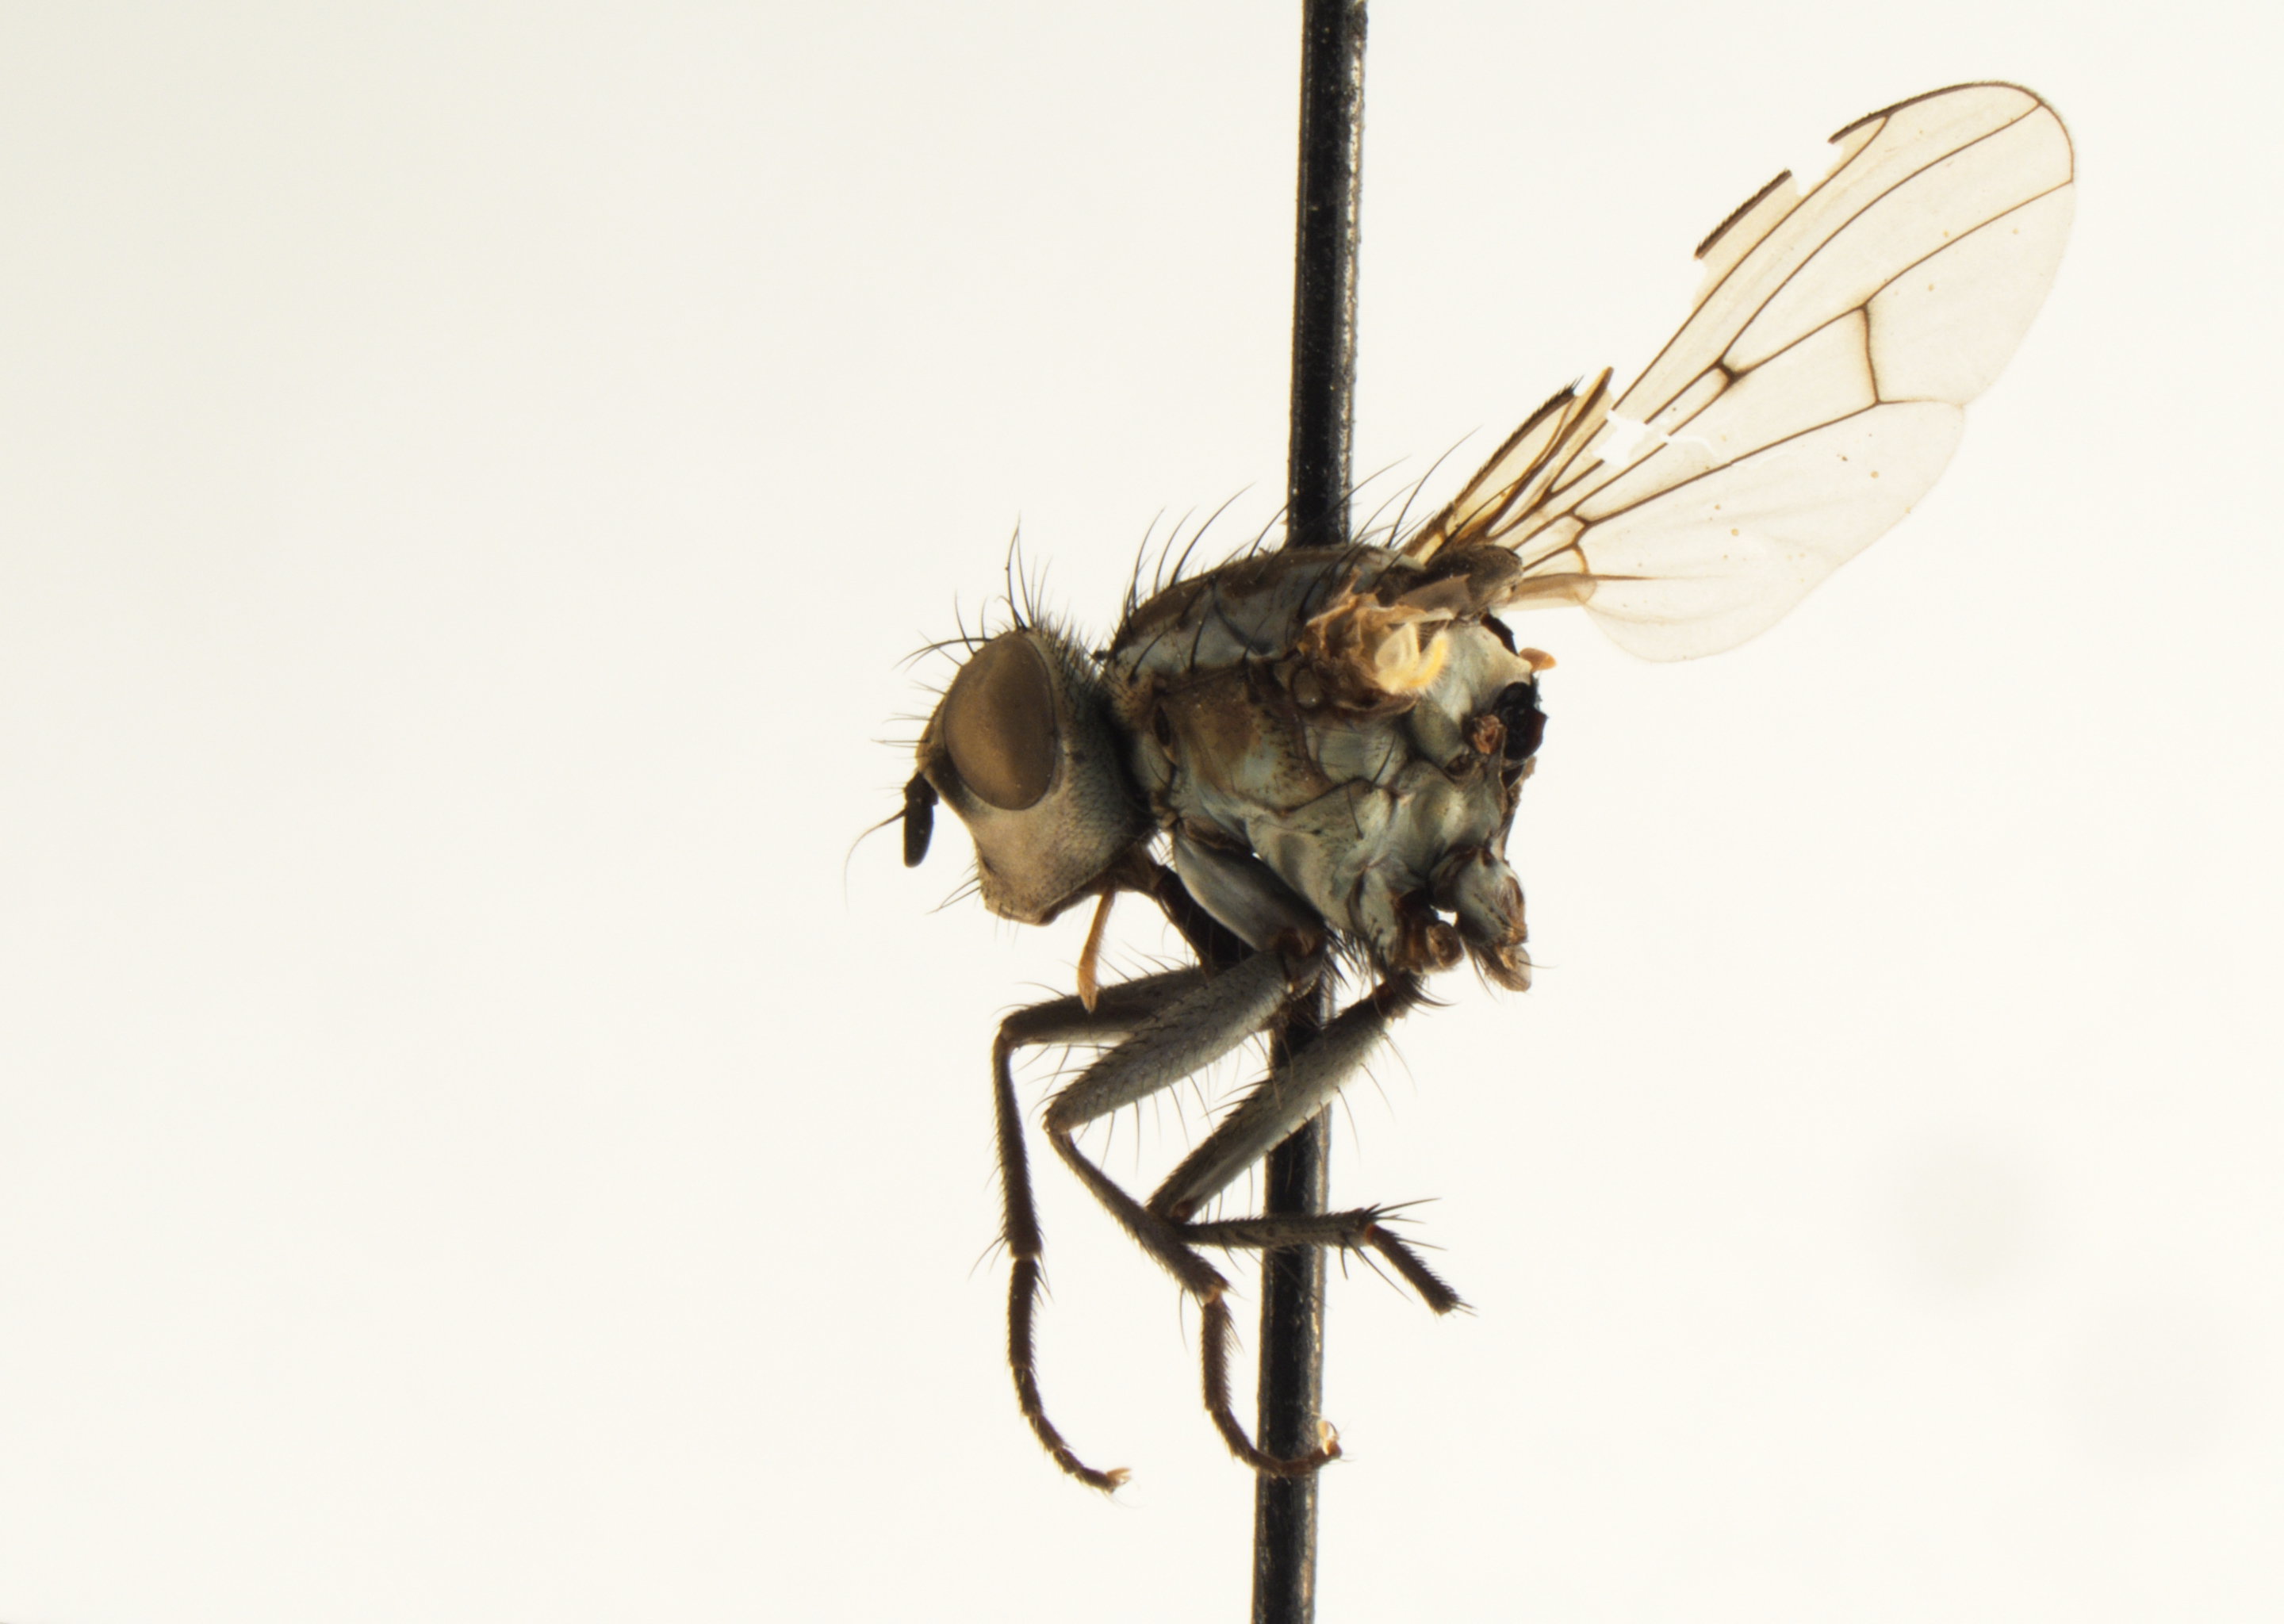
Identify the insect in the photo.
Raymondomyia flavipalpis
